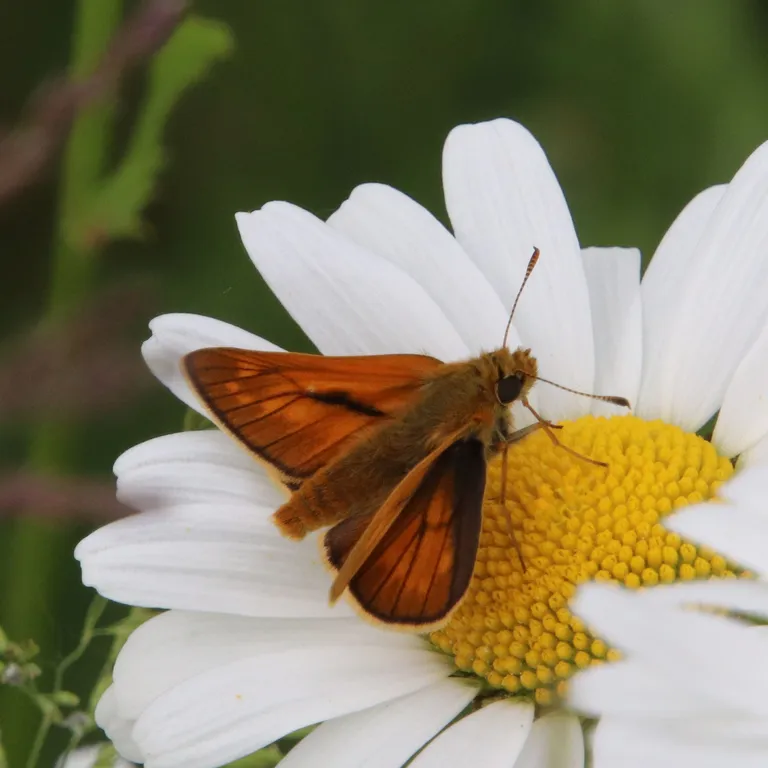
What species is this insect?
Ochlodes sylvanus (also Ochlodes venata)
